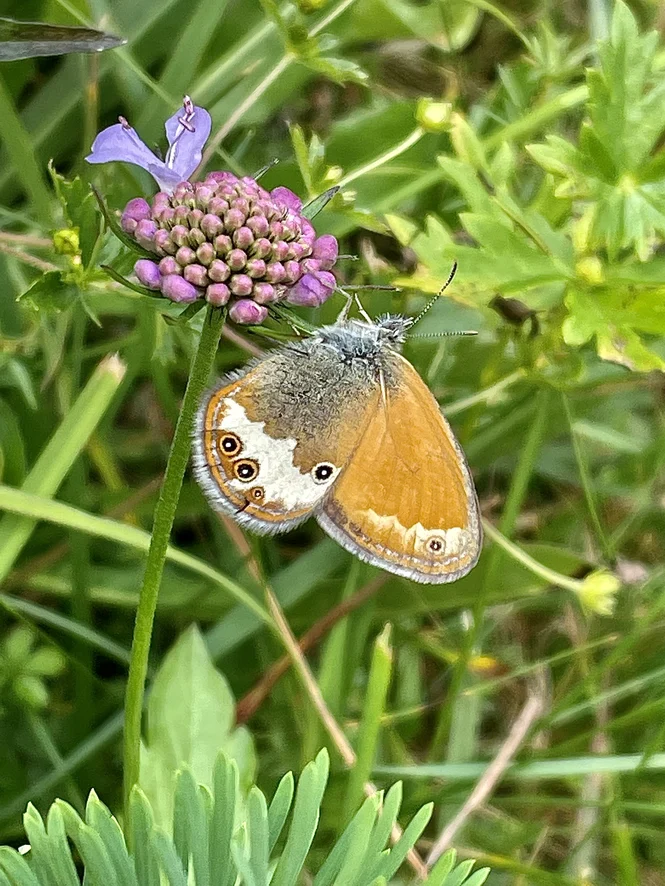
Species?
Coenonympha arcania
